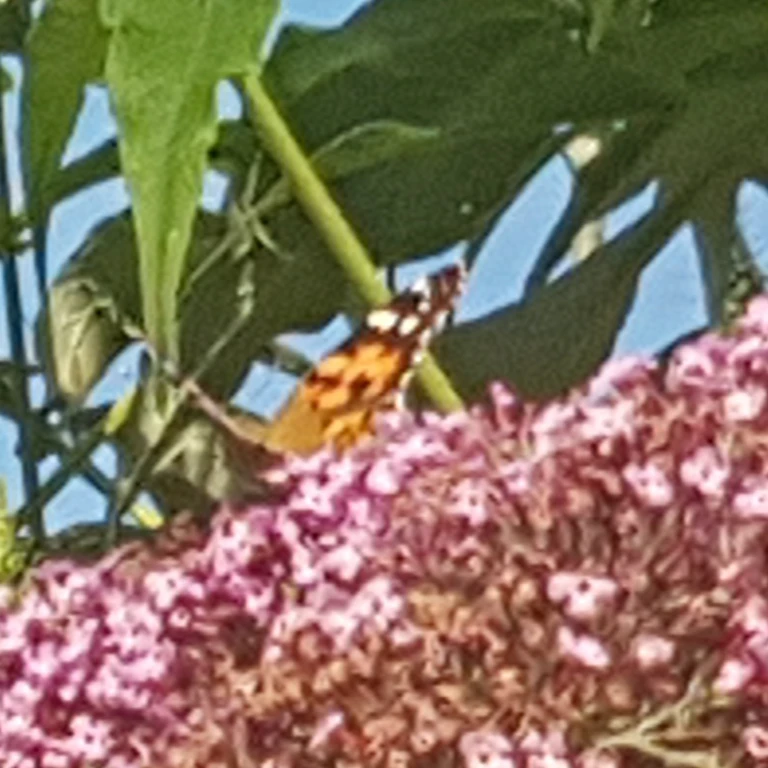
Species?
Vanessa cardui
